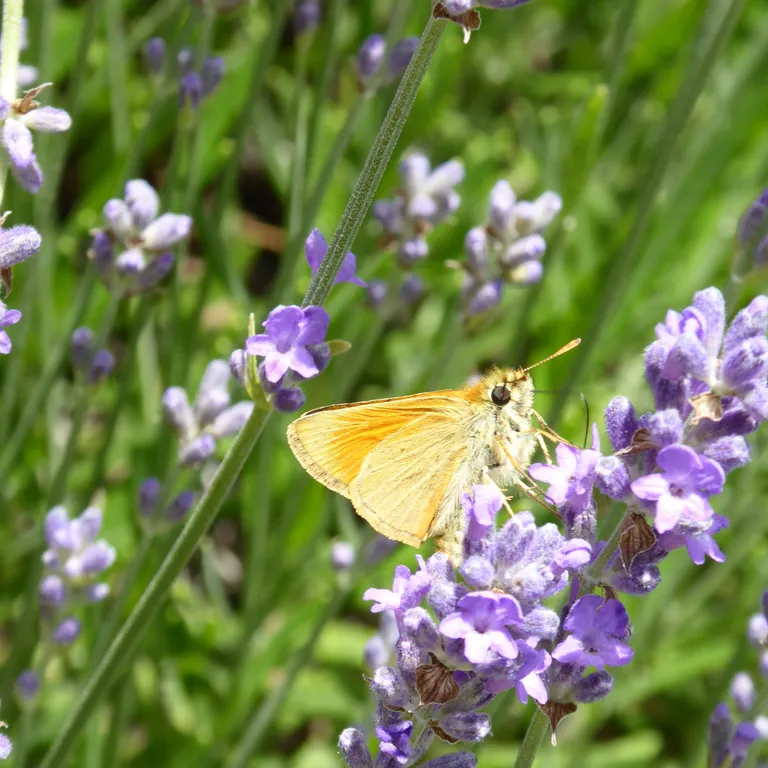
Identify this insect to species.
Thymelicus sylvestris
